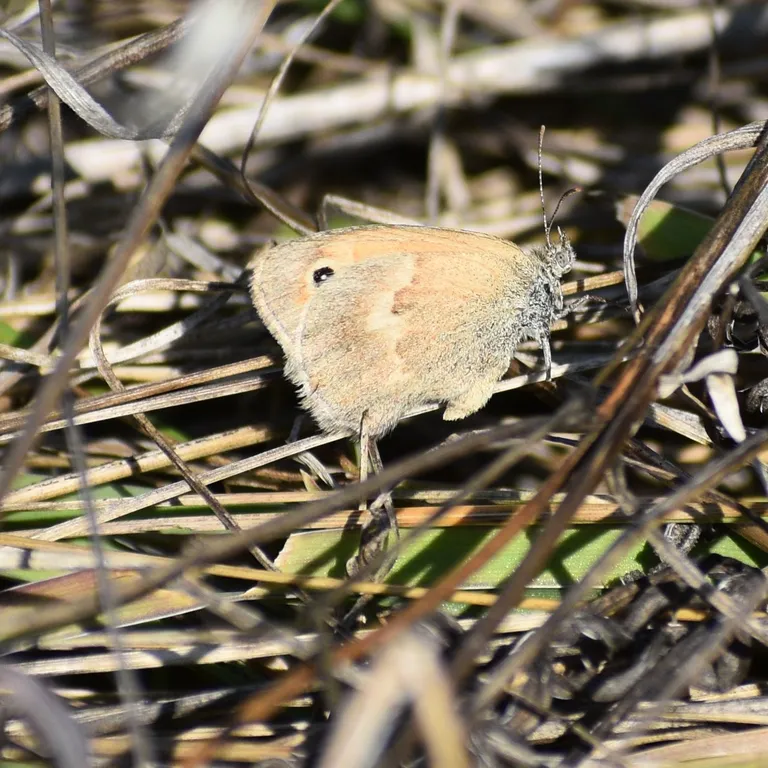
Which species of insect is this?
Coenonympha pamphilus
